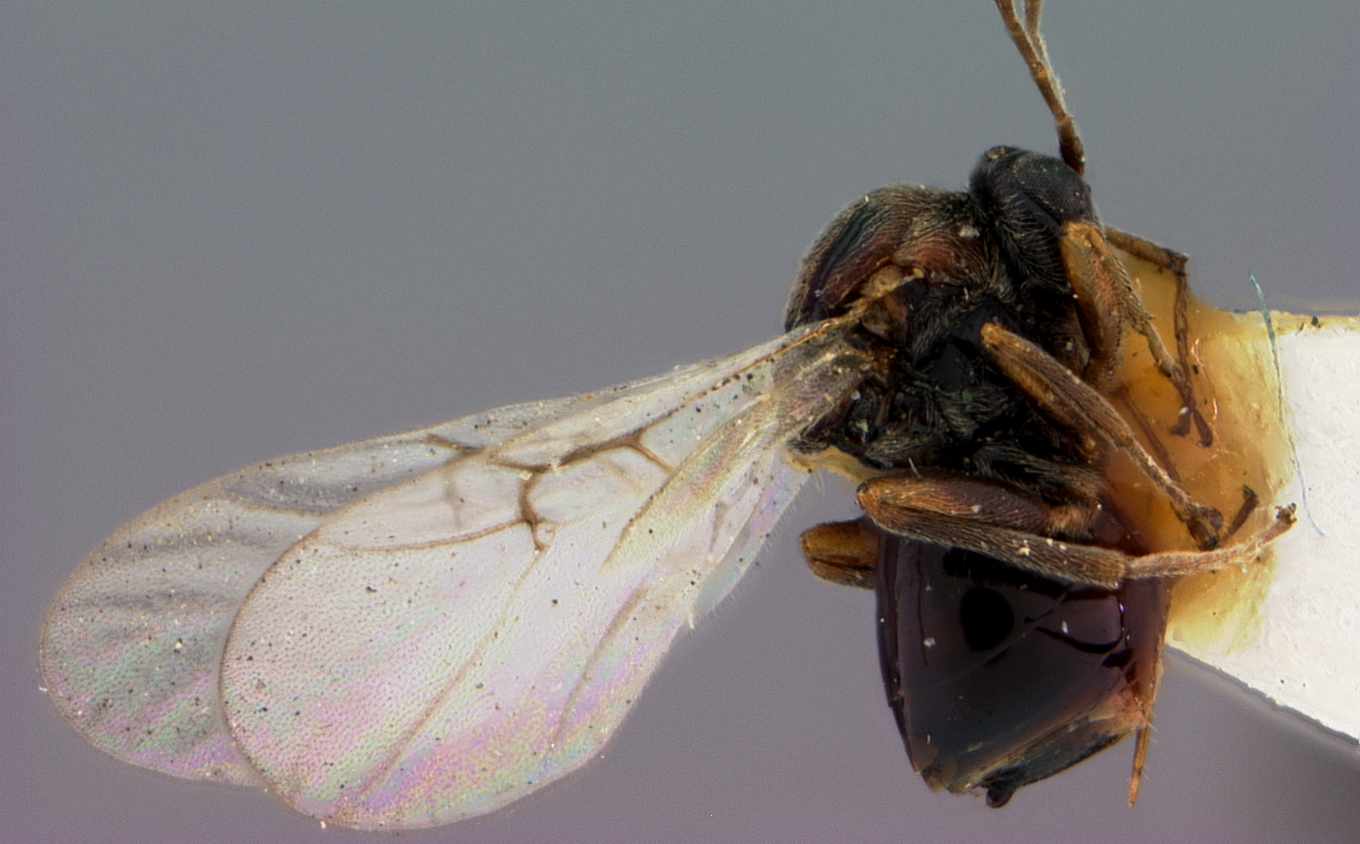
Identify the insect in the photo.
Andricus deciduatus
